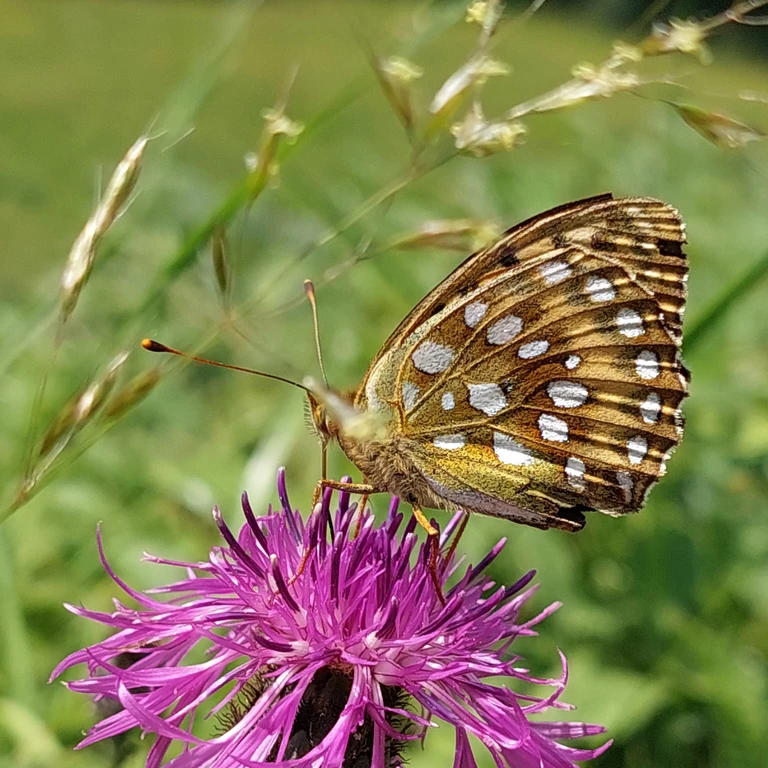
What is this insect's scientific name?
Speyeria aglaja
